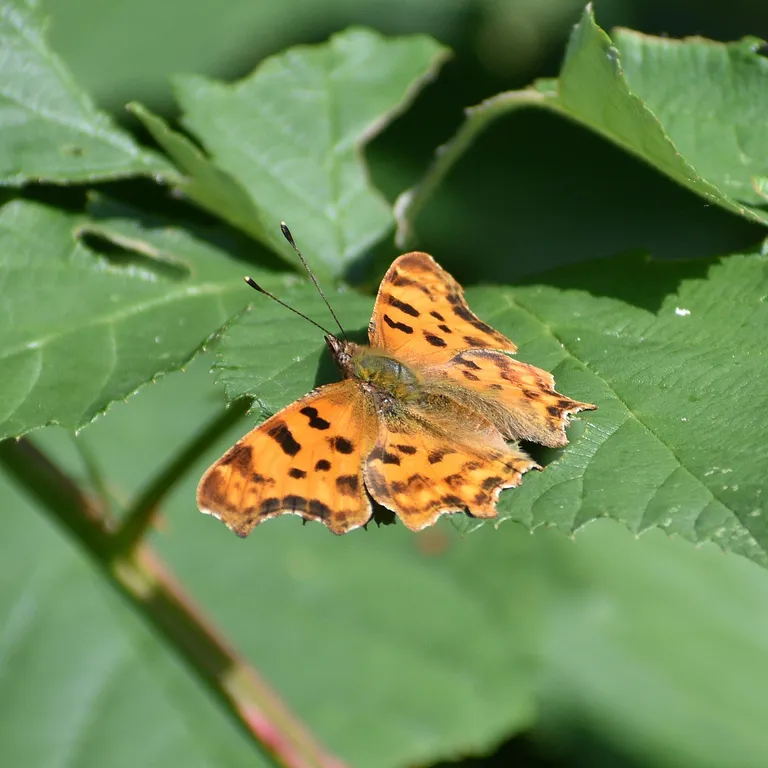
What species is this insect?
Polygonia c-album
